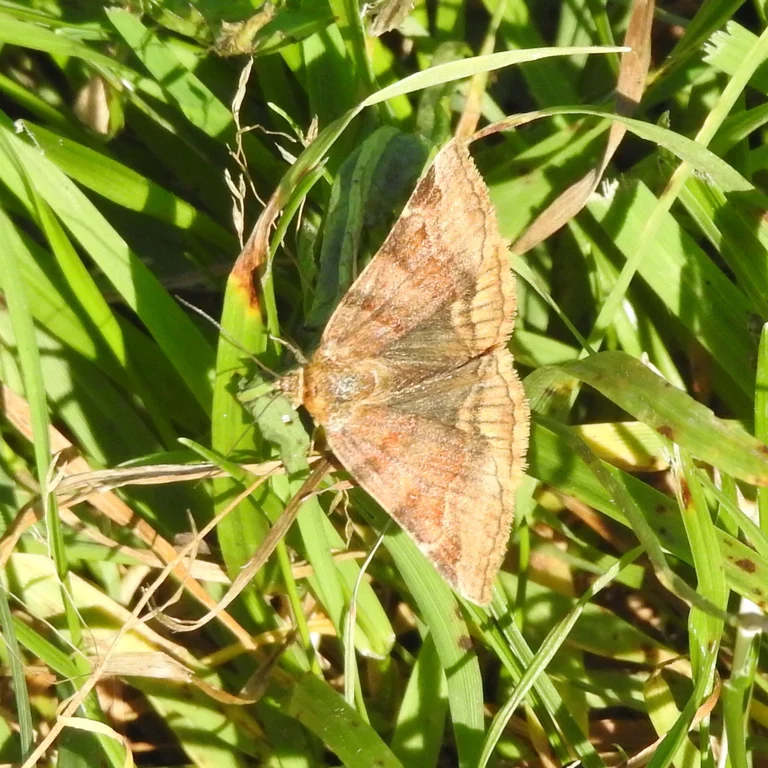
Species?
Euclidia glyphica
